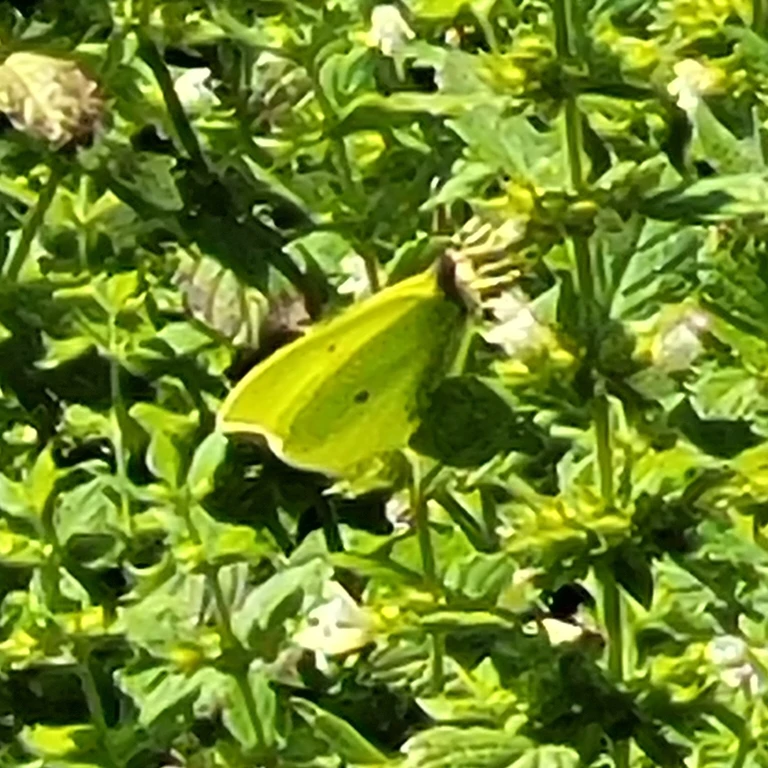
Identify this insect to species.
Gonepteryx rhamni
